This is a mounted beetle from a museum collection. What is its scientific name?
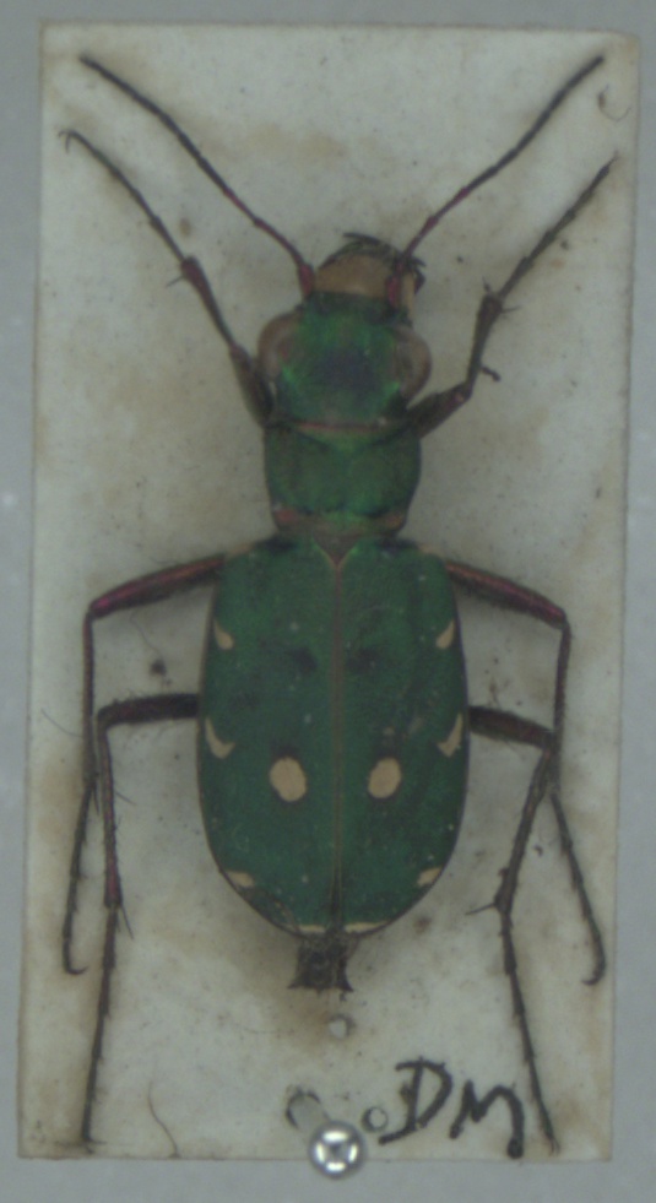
Cicindela campestris
